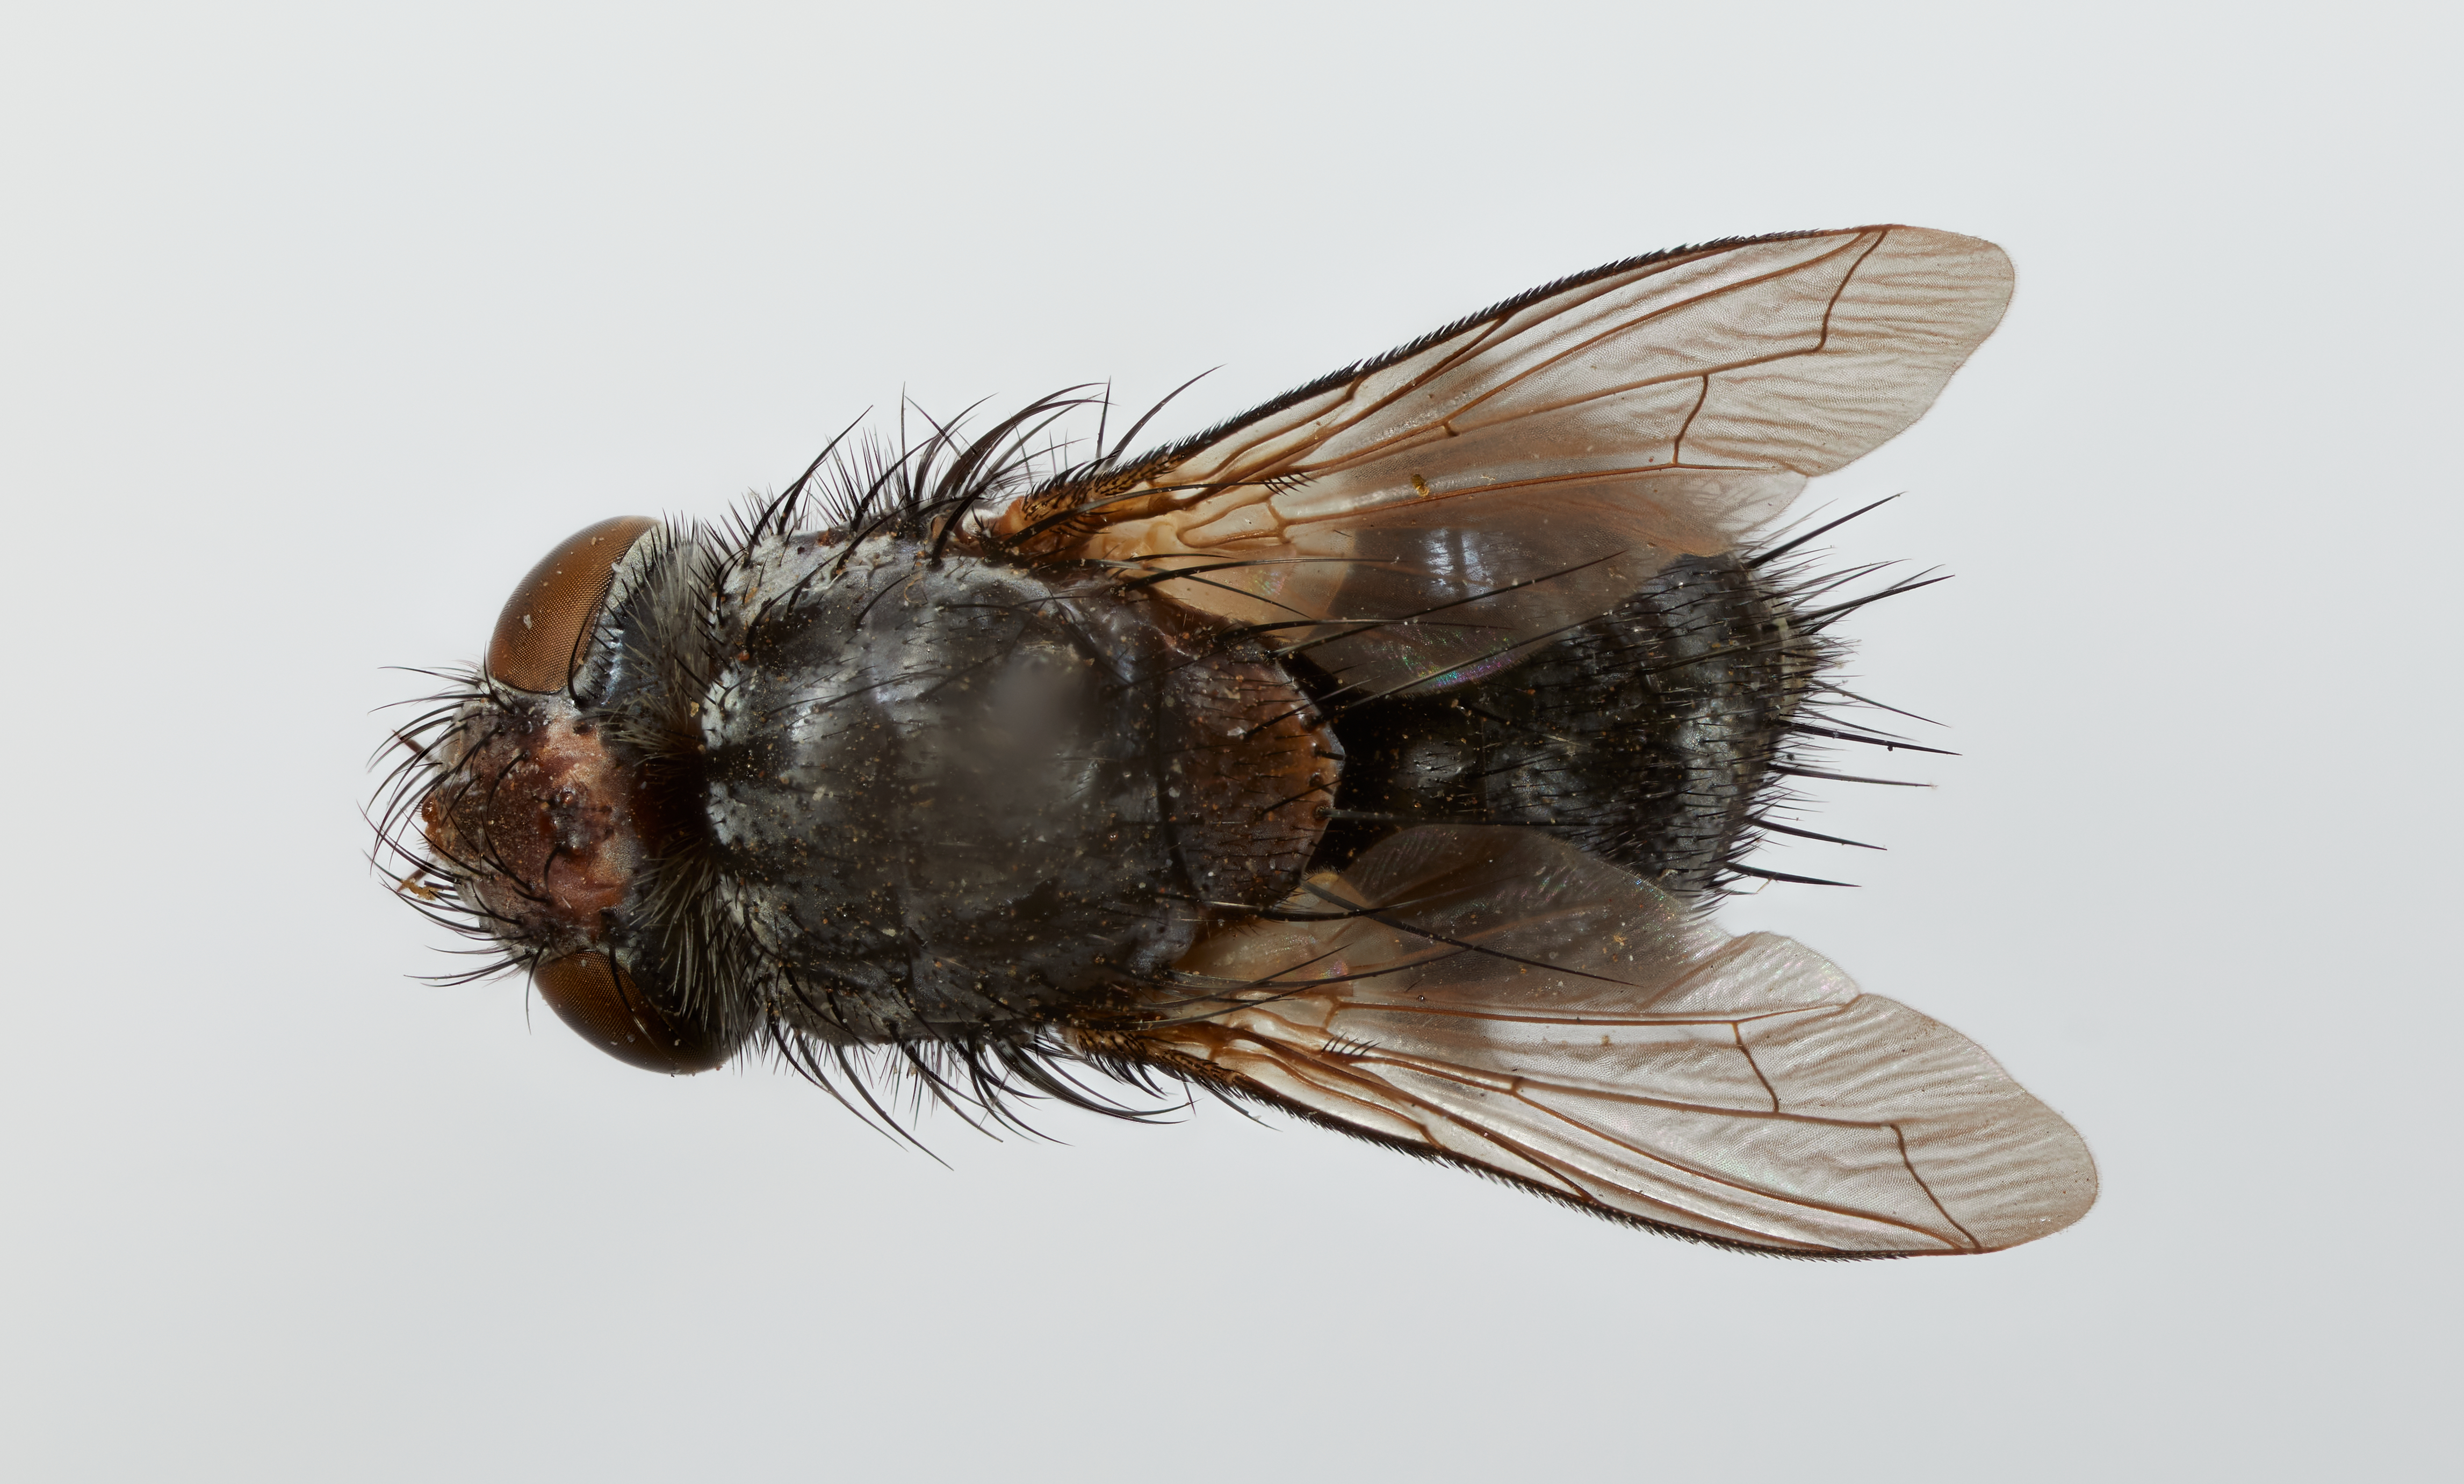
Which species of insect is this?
Valpogonia chilensis
